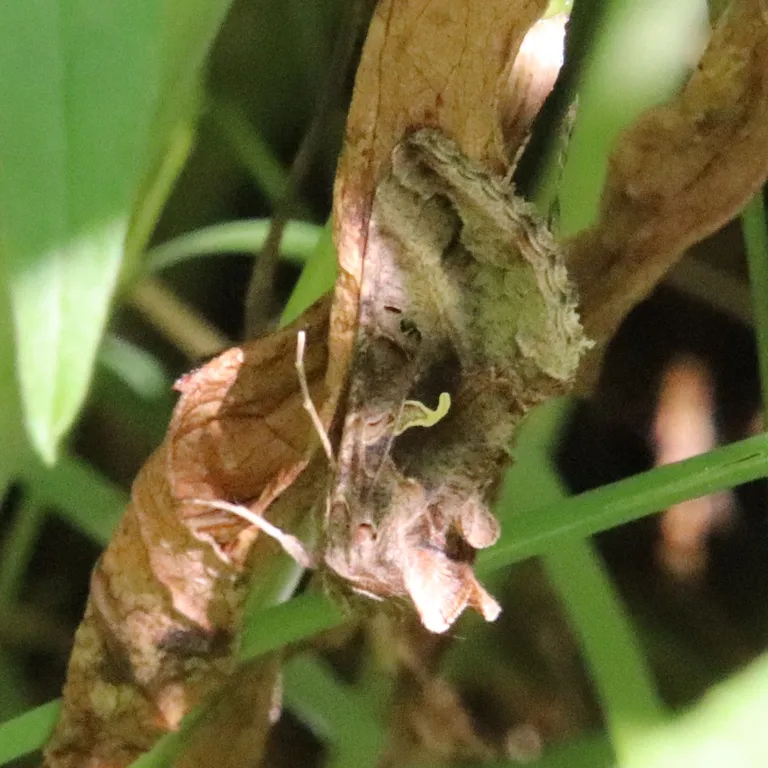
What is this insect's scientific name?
Autographa gamma
